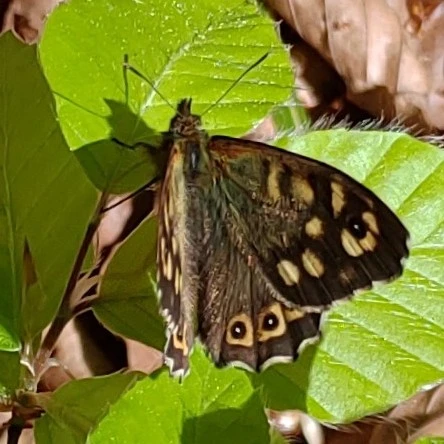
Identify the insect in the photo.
Pararge aegeria
